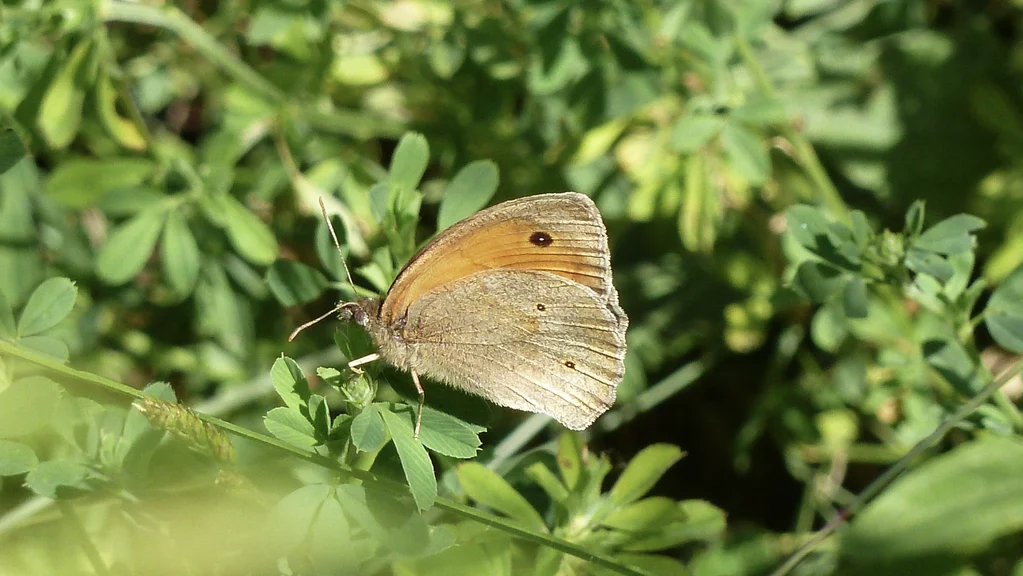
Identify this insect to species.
Maniola jurtina
